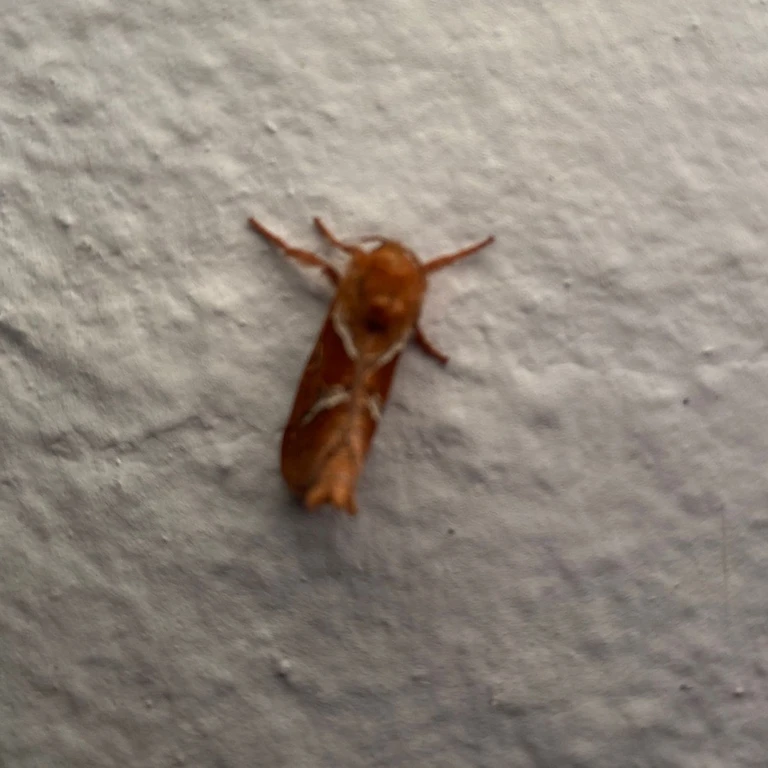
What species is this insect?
Triodia sylvina
